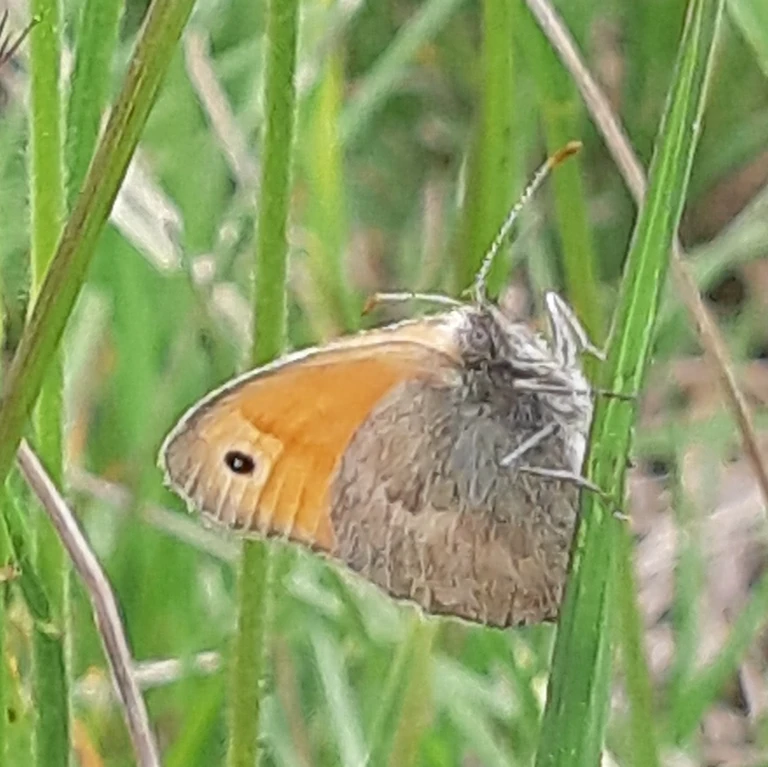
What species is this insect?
Coenonympha pamphilus
